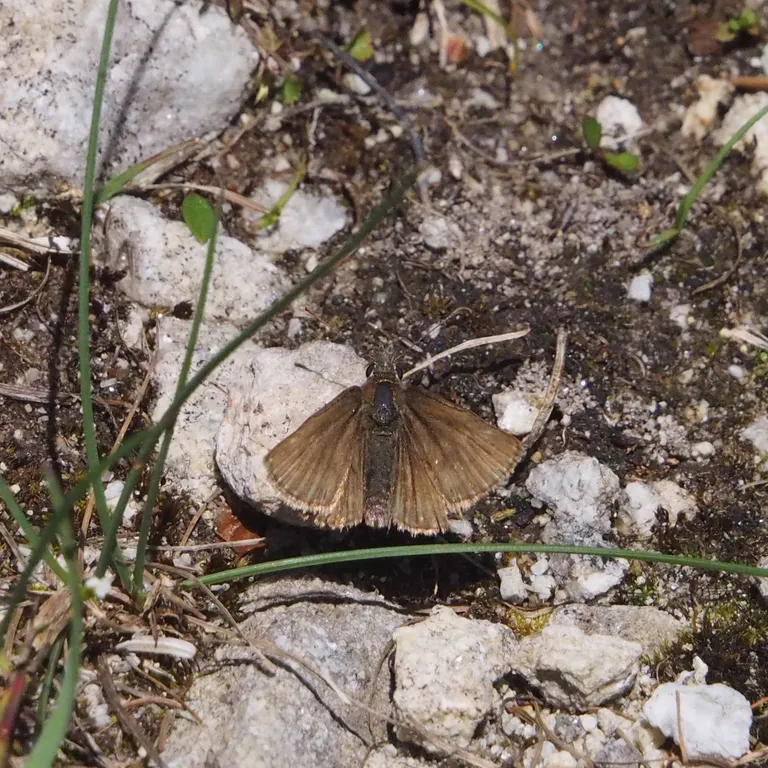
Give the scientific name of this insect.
Erynnis tages
